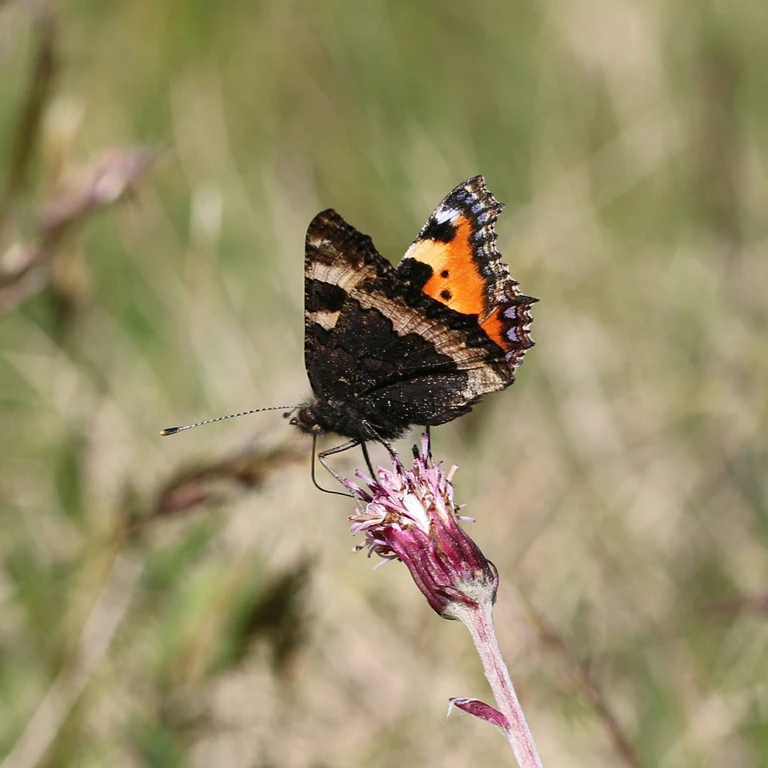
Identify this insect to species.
Aglais urticae
